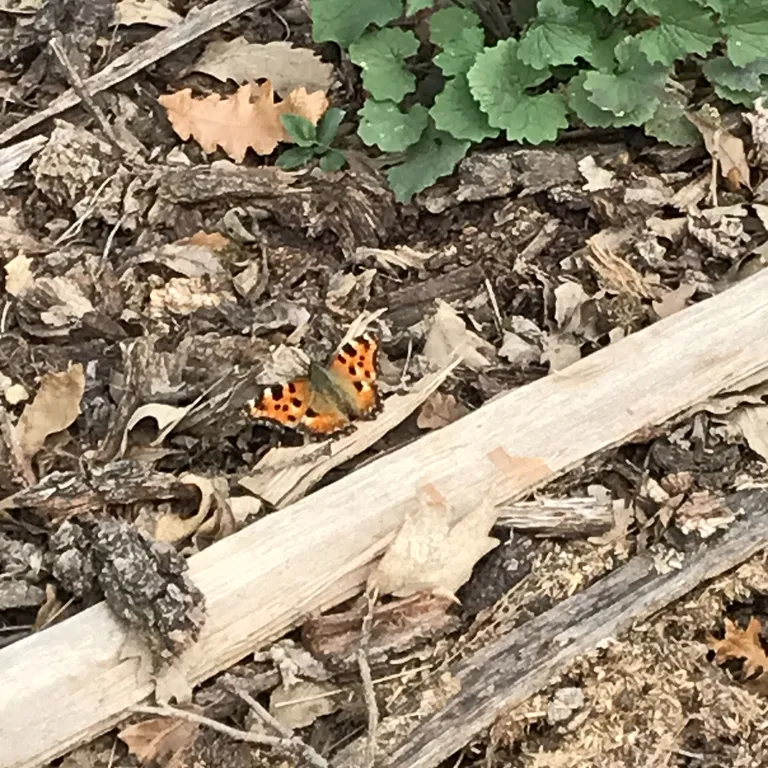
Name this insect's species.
Nymphalis polychloros
